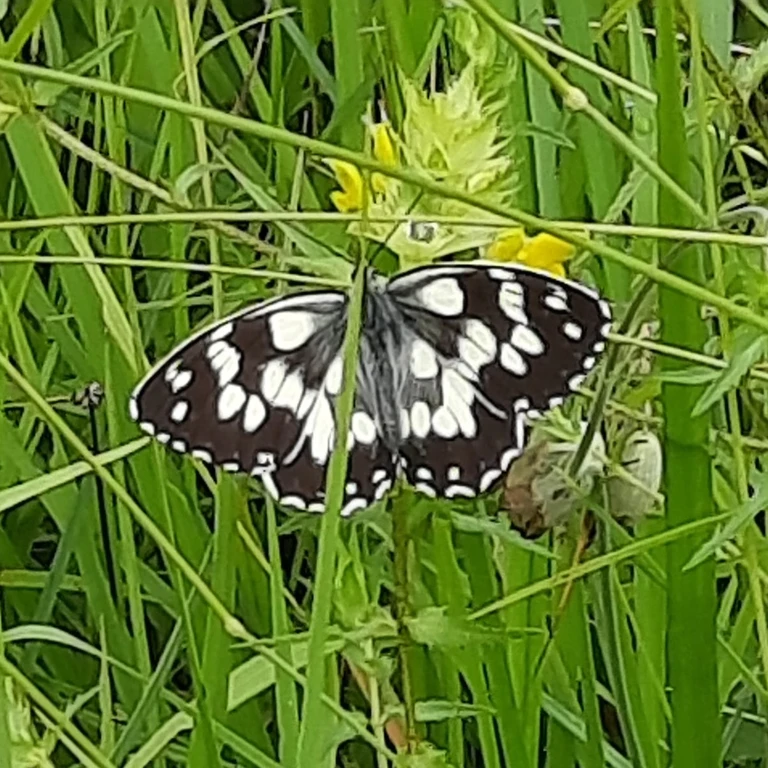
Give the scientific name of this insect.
Melanargia galathea
